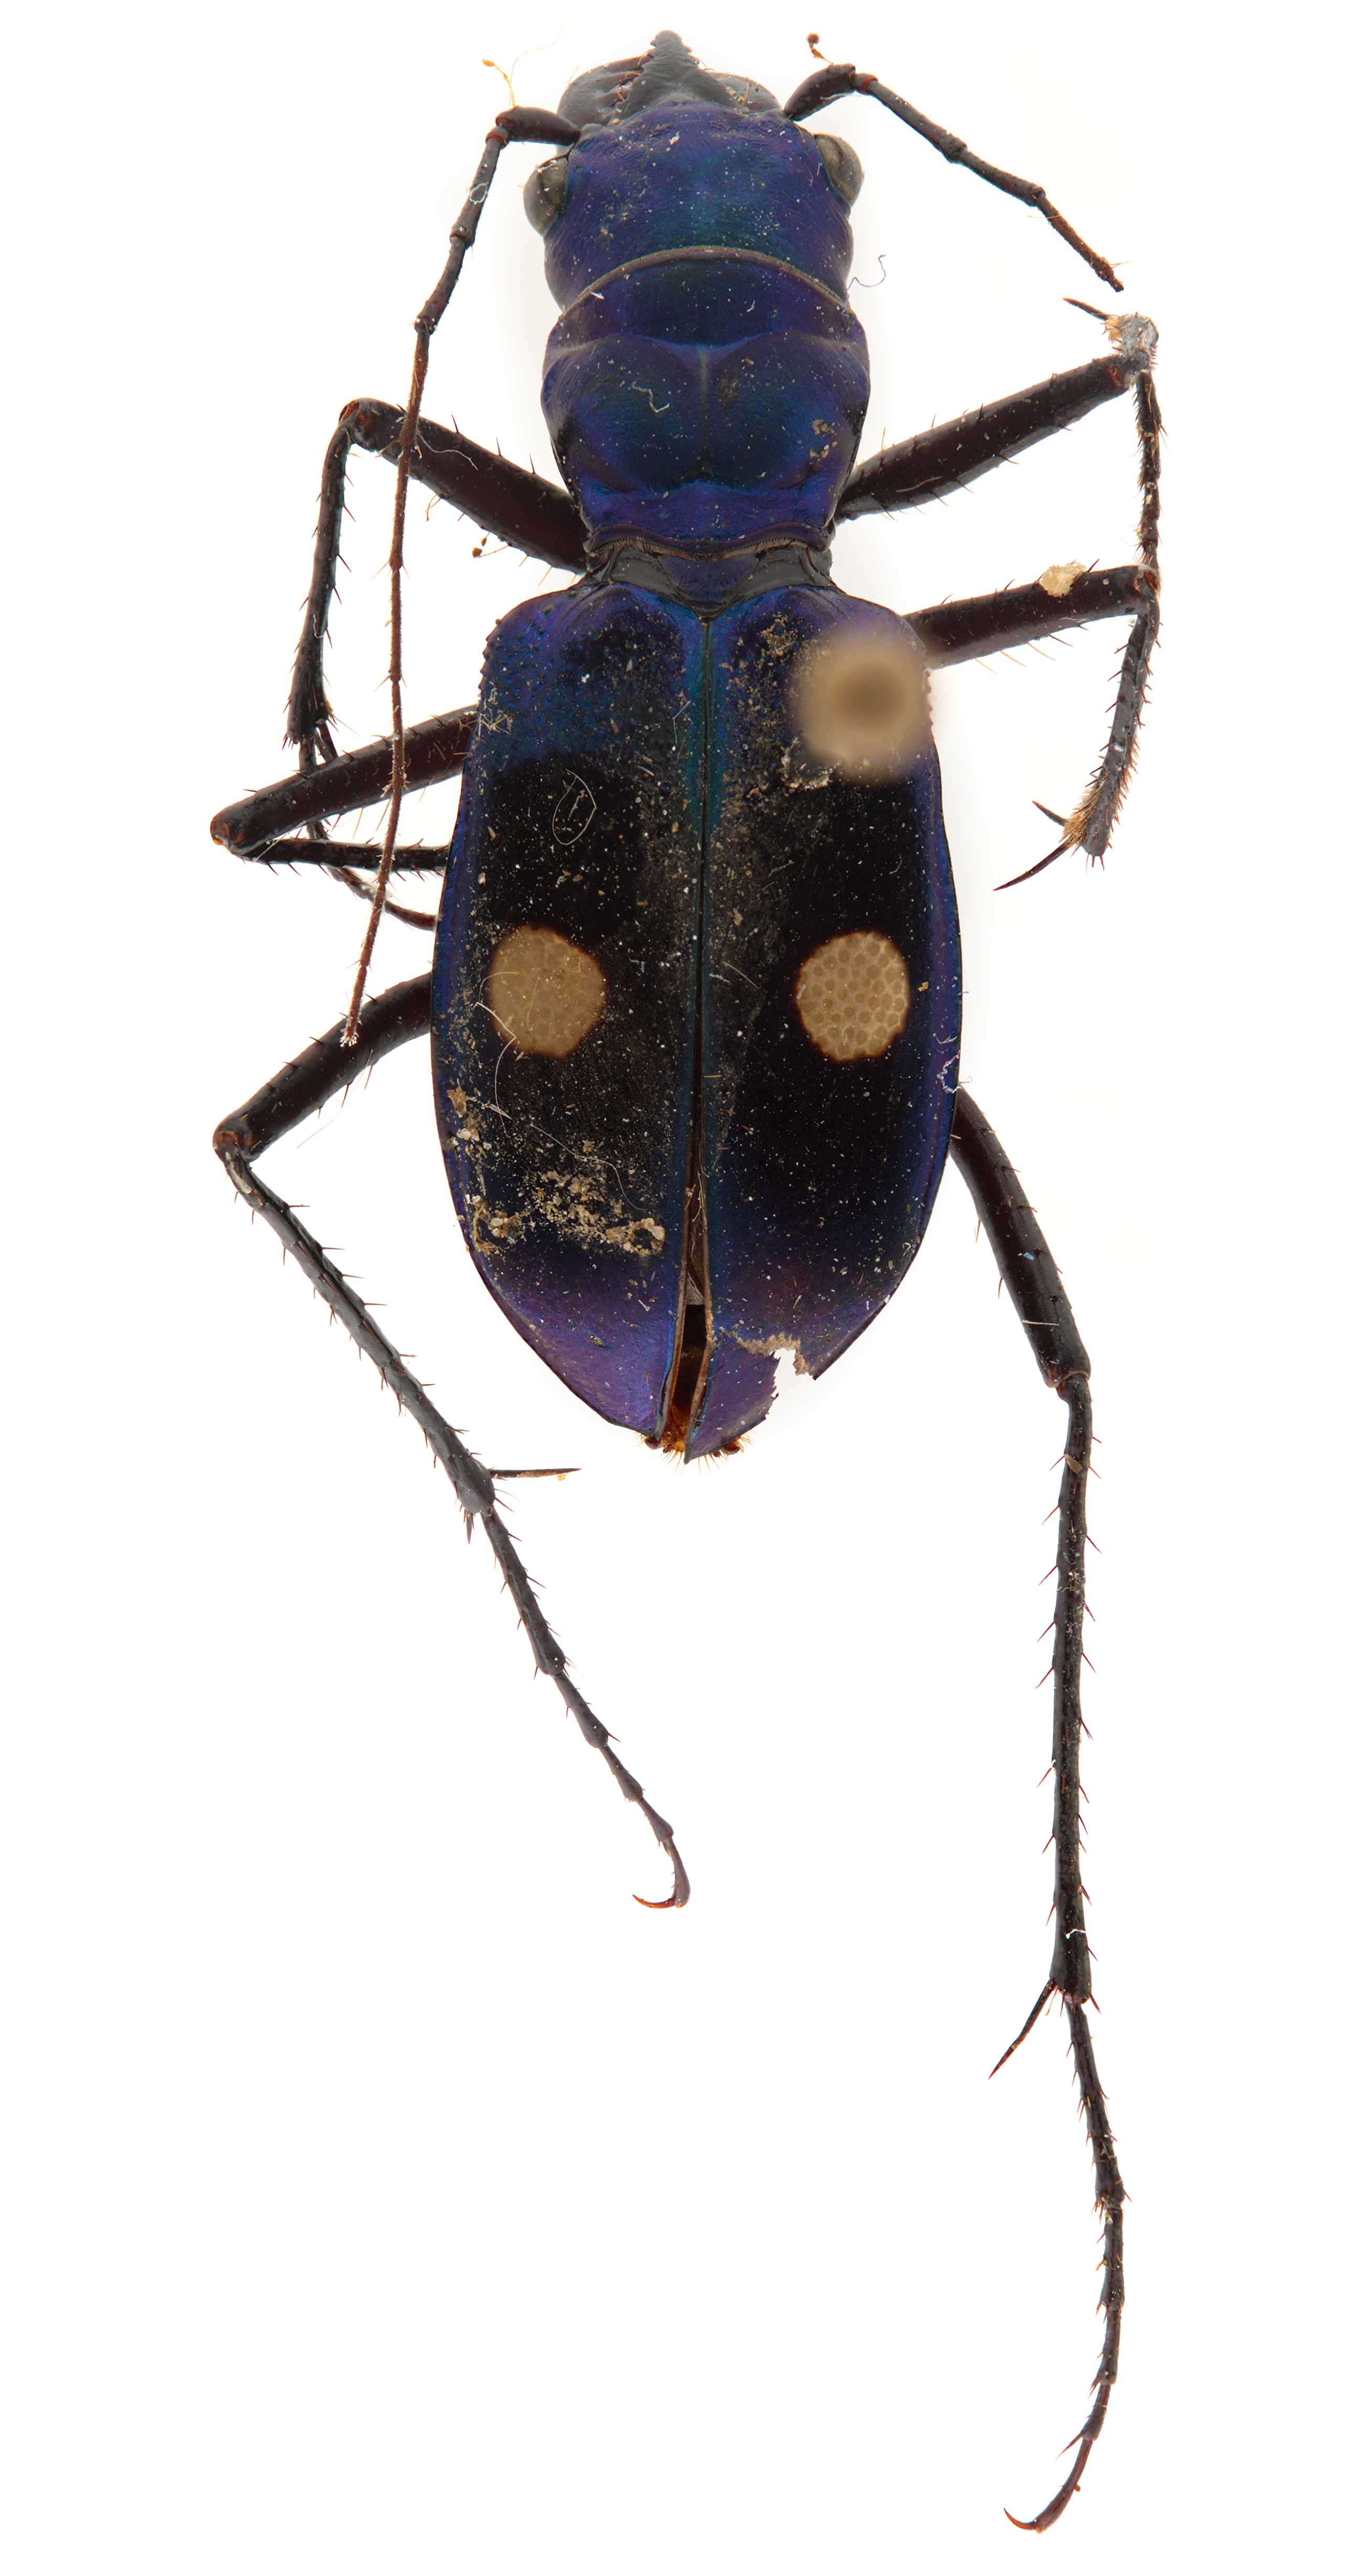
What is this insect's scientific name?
Pseudoxycheila pseudotarsalis
